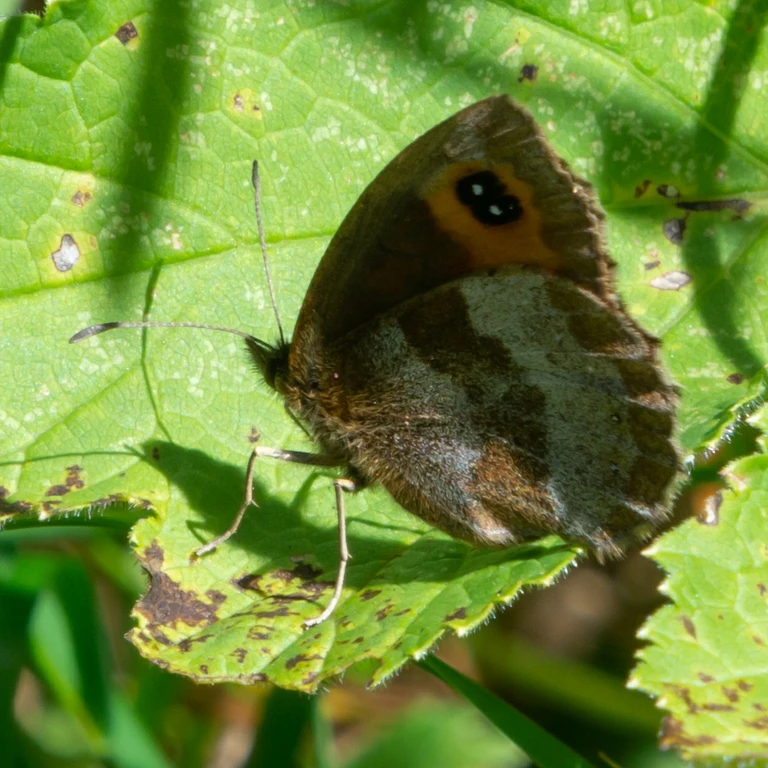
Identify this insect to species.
Erebia aethiops
